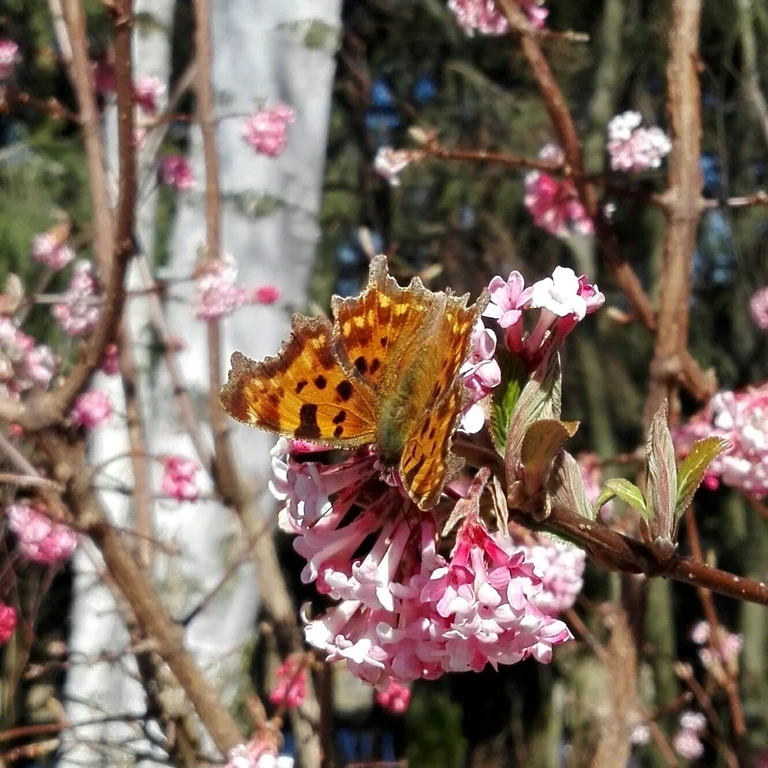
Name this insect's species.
Polygonia c-album
